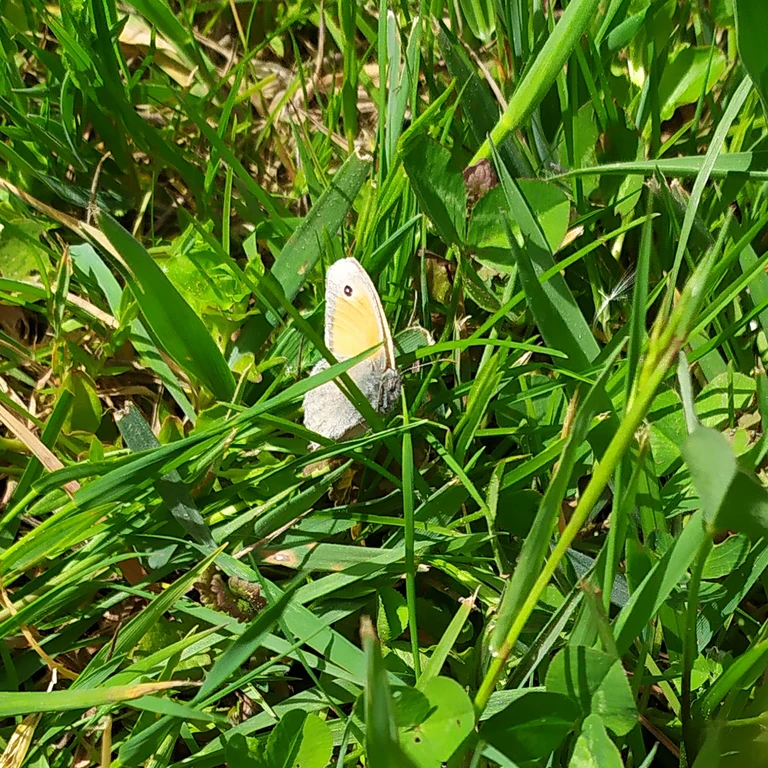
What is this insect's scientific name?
Coenonympha pamphilus
